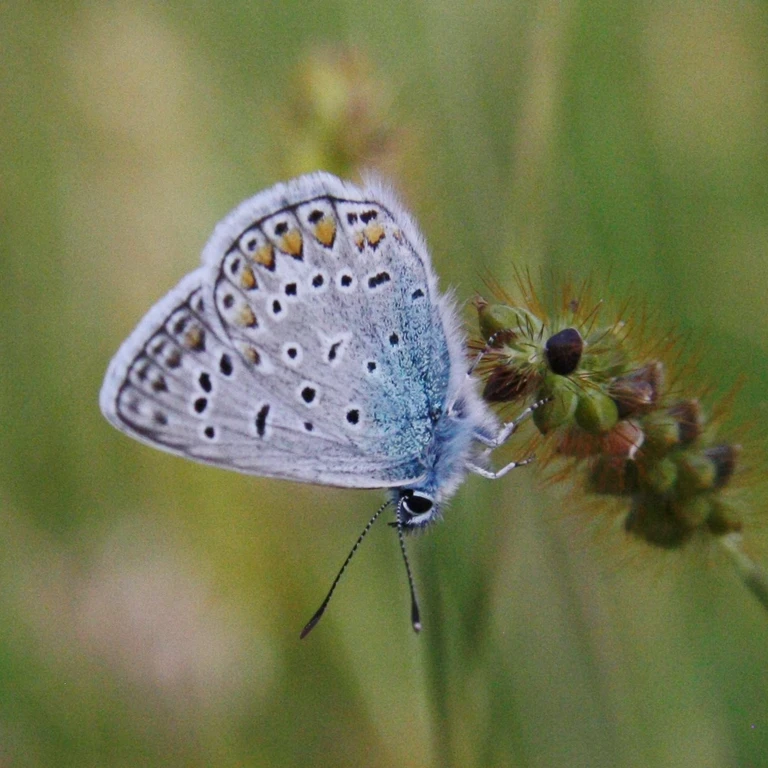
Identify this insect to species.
Polyommatus icarus
